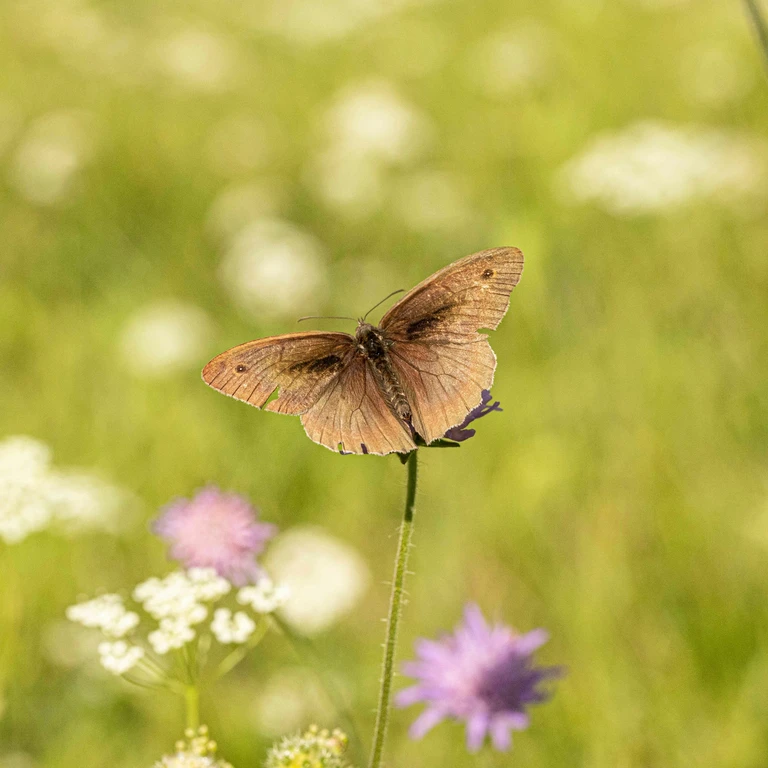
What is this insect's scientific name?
Maniola jurtina
